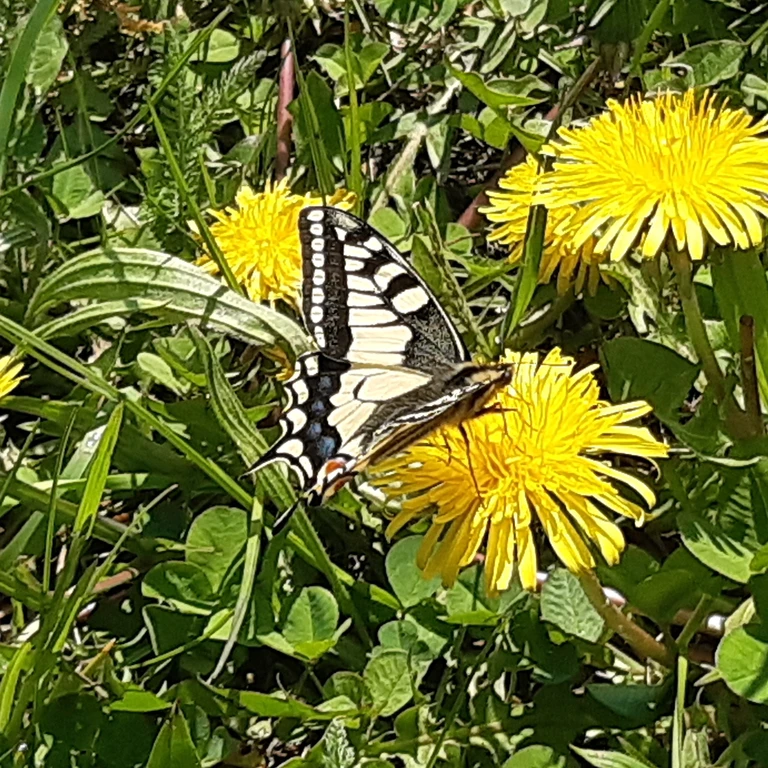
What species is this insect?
Papilio machaon
